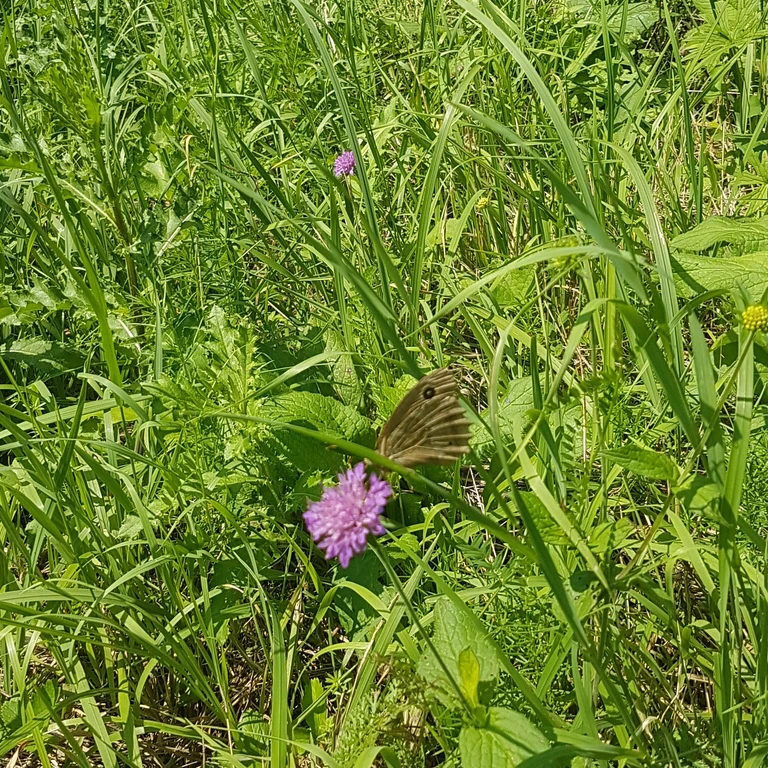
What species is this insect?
Minois dryas
